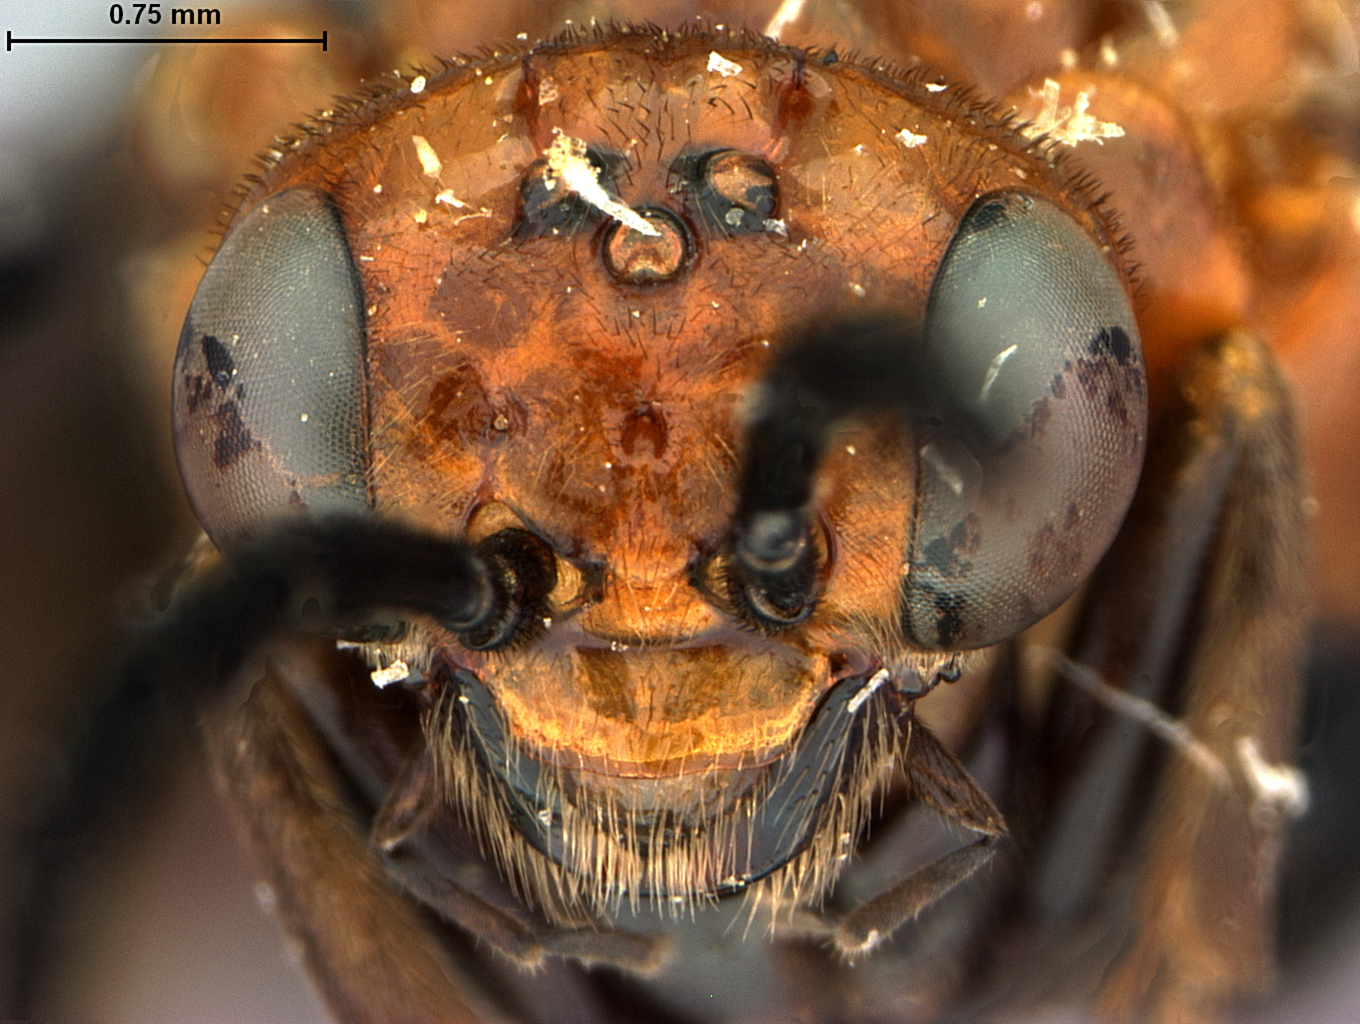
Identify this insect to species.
Waldheimia bedeae
